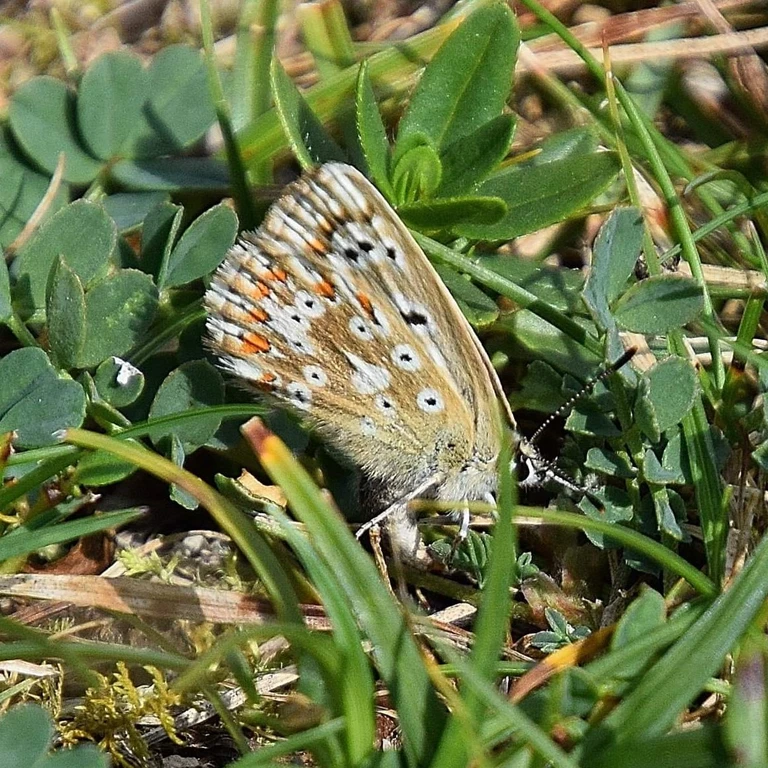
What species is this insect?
Lysandra coridon
